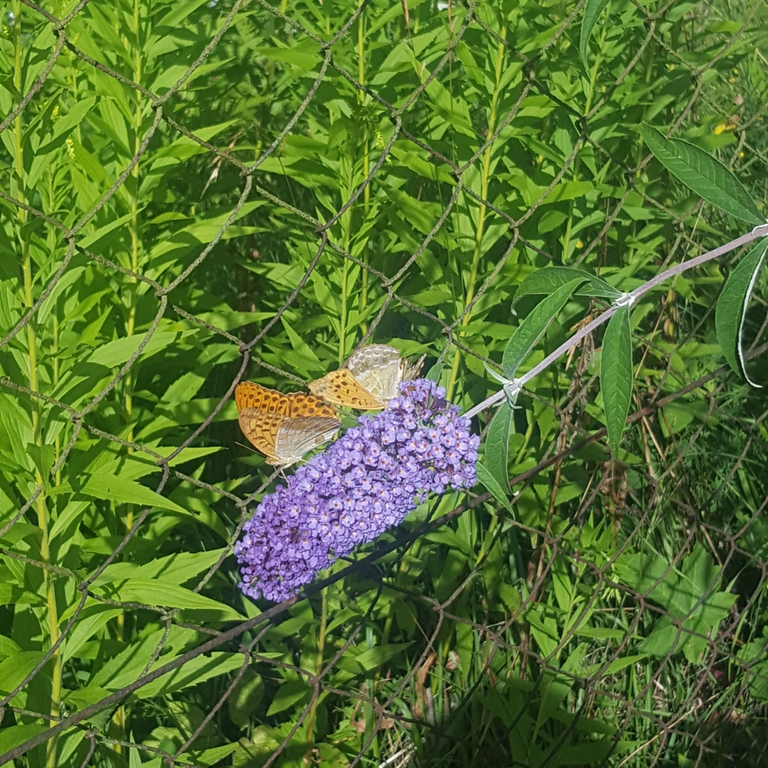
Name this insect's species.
Argynnis paphia
